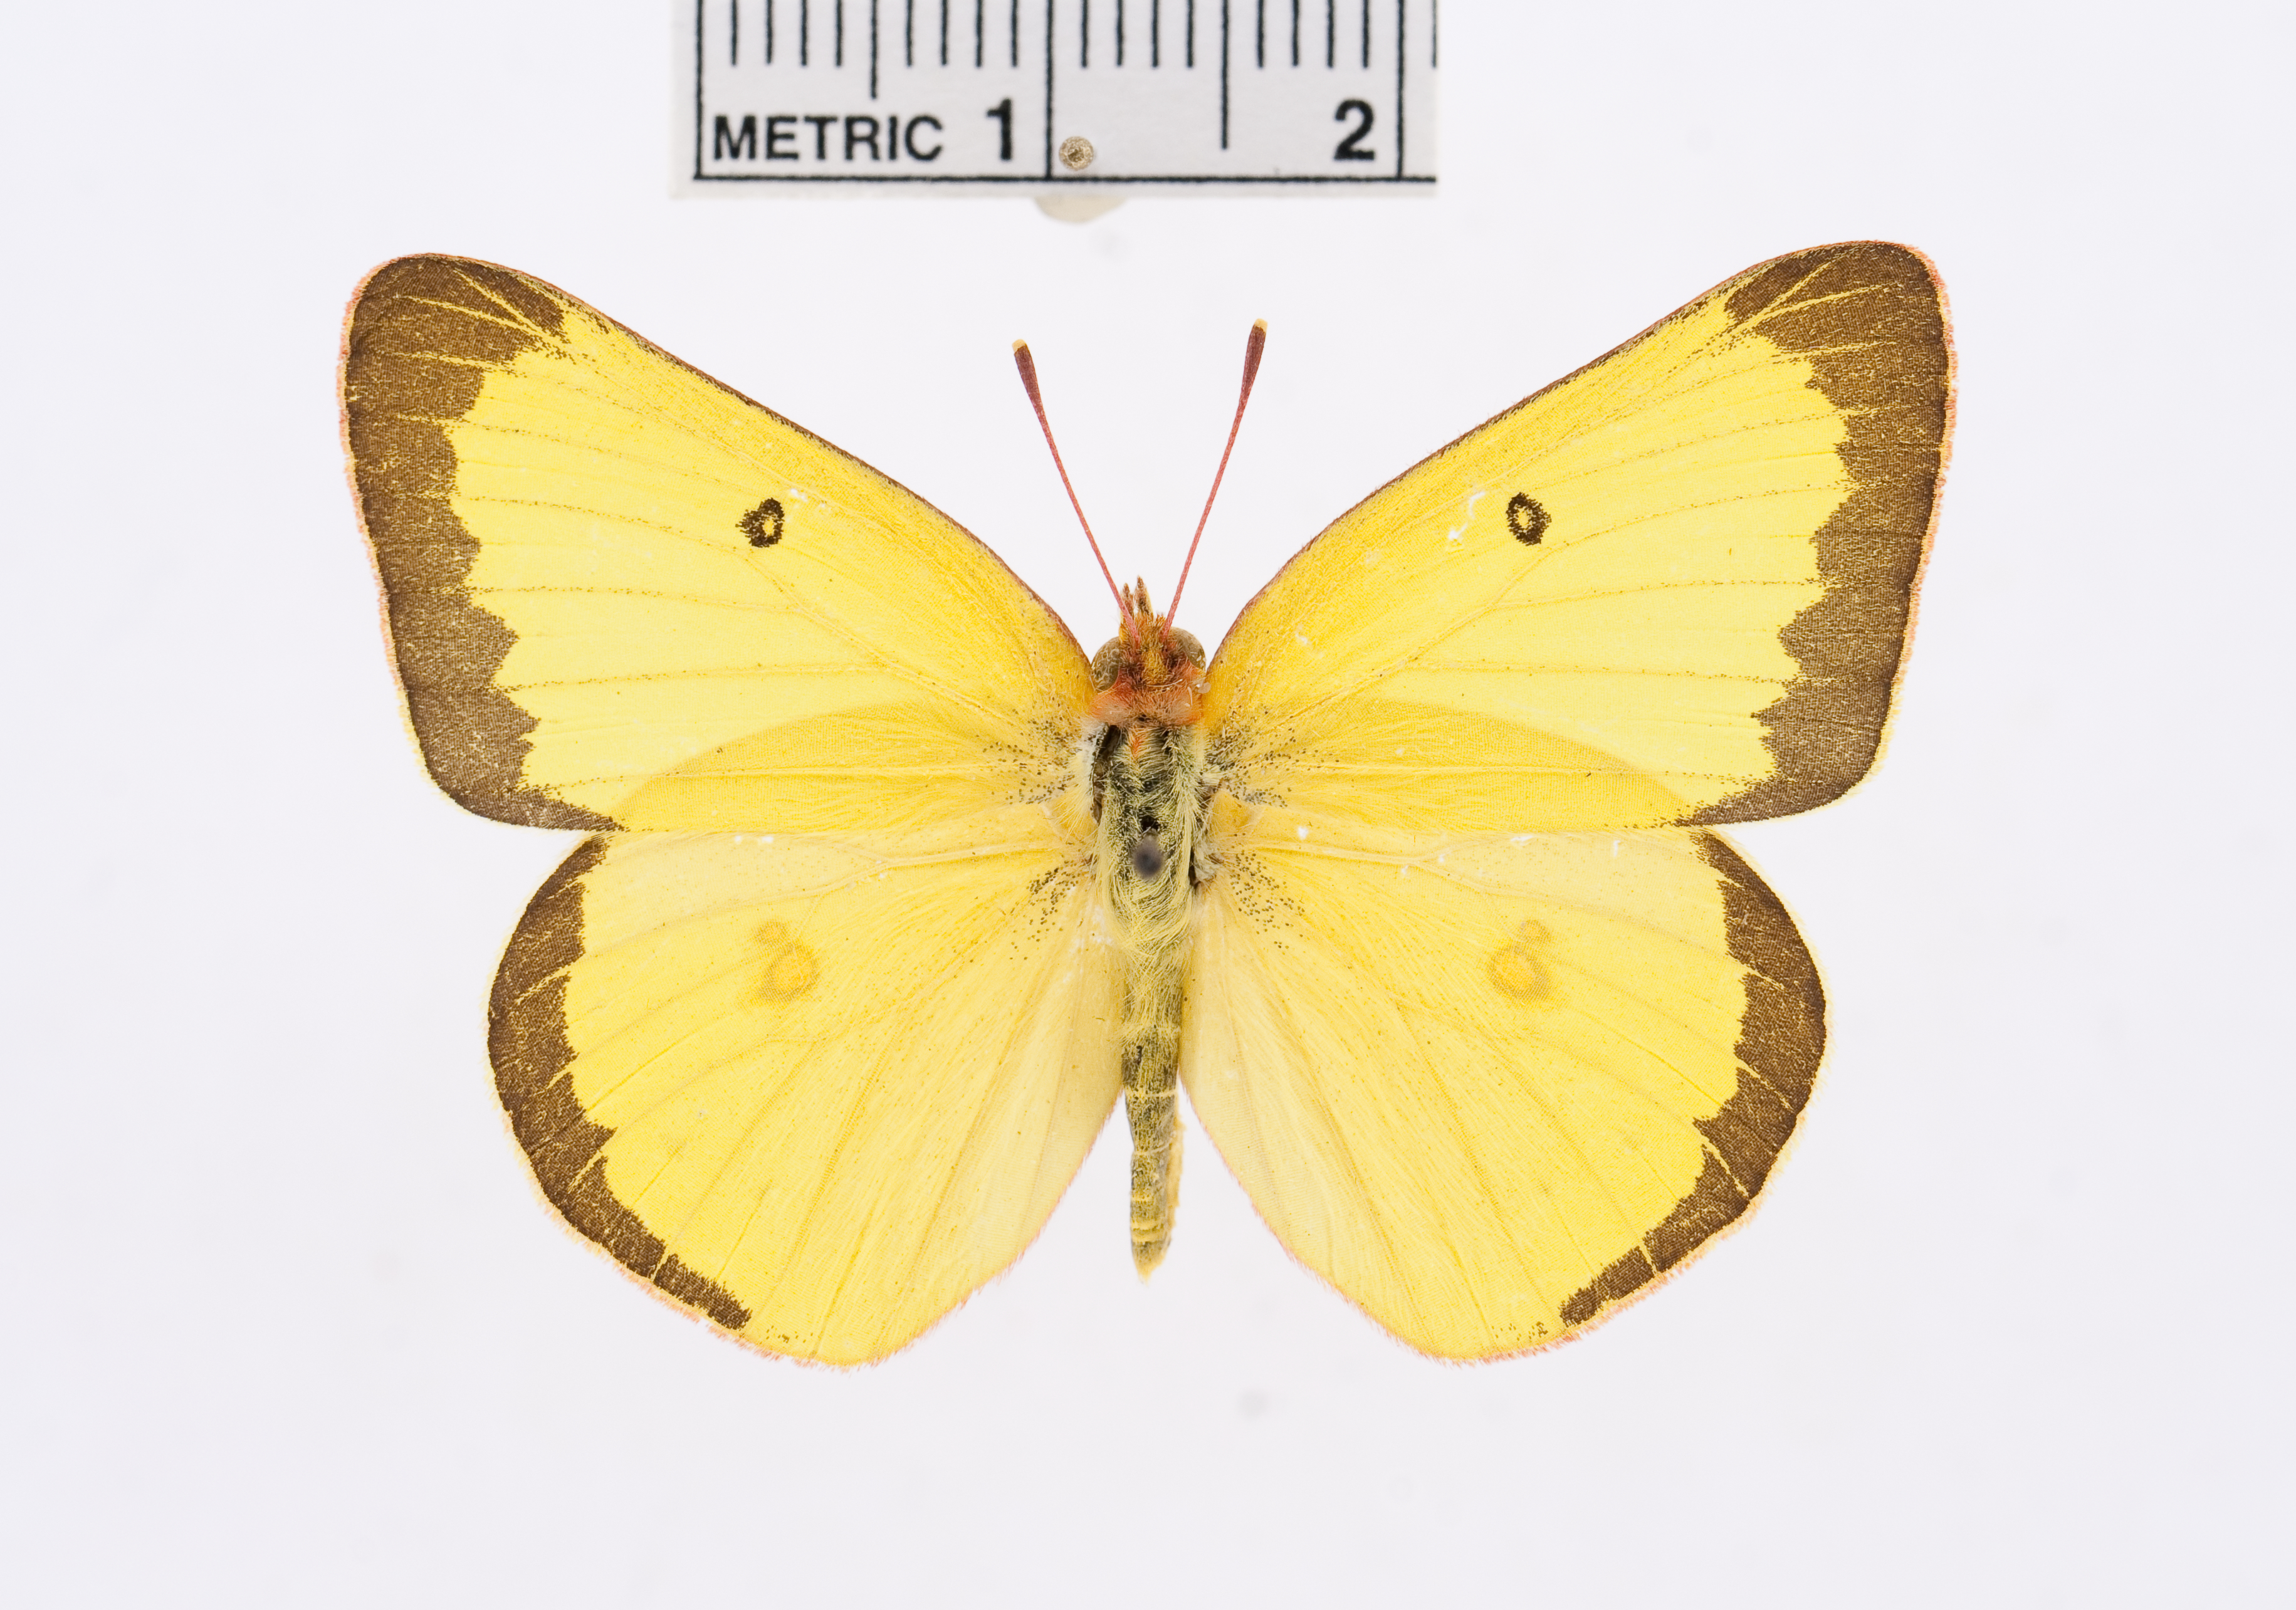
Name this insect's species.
Colias harfordii
